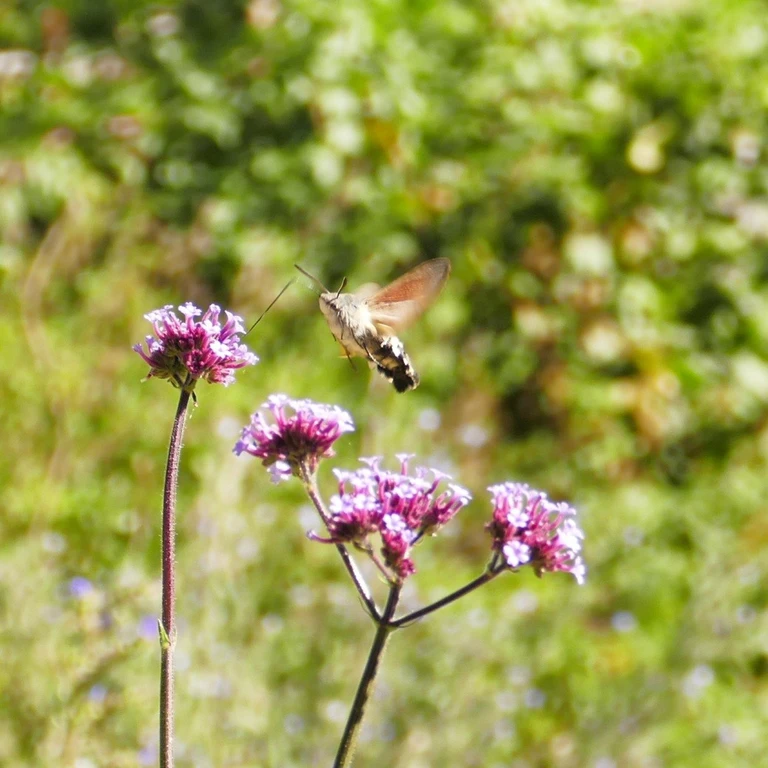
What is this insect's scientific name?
Macroglossum stellatarum
